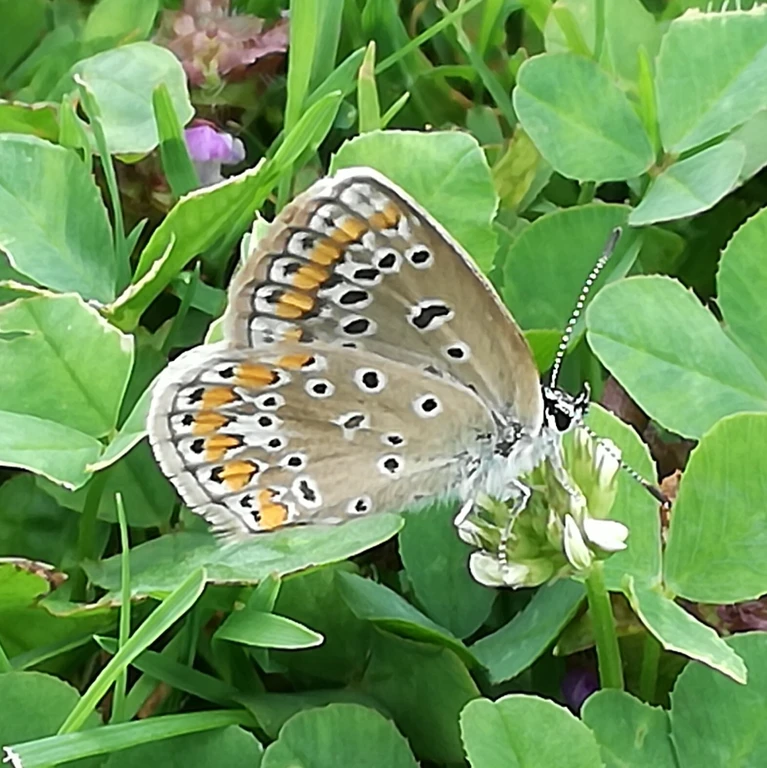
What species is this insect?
Polyommatus icarus
